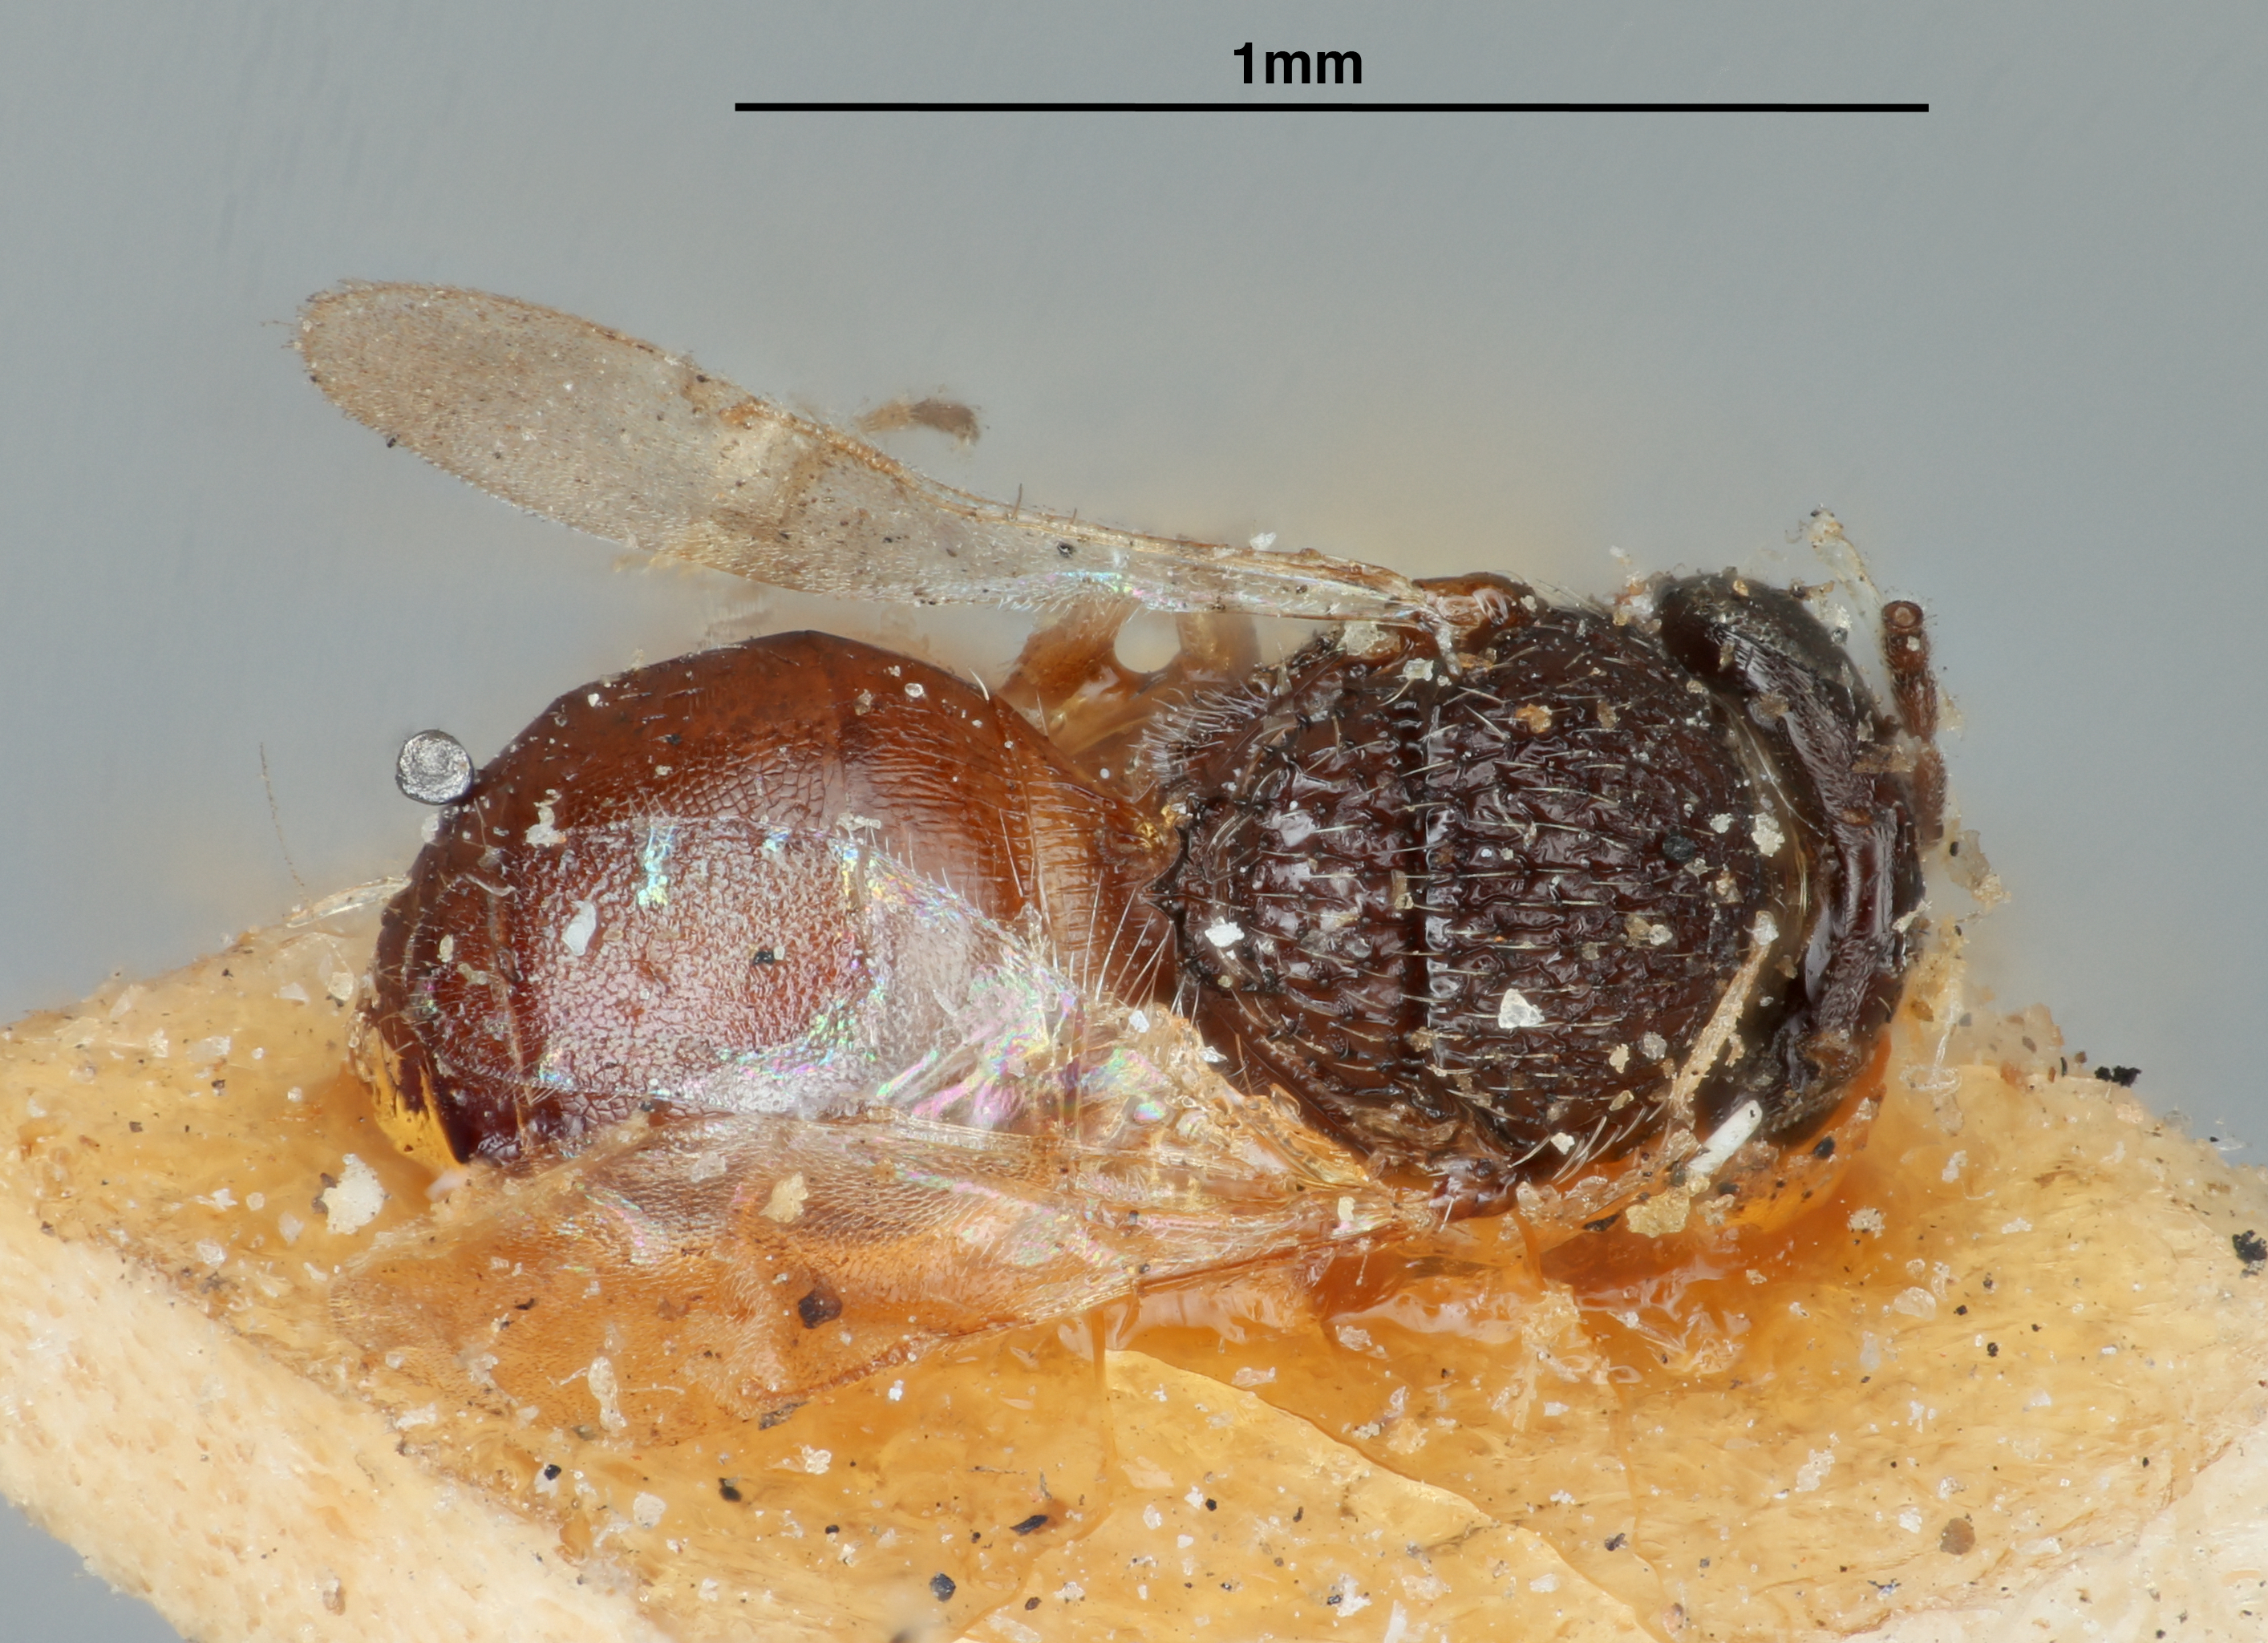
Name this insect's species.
Prosacantha americana
